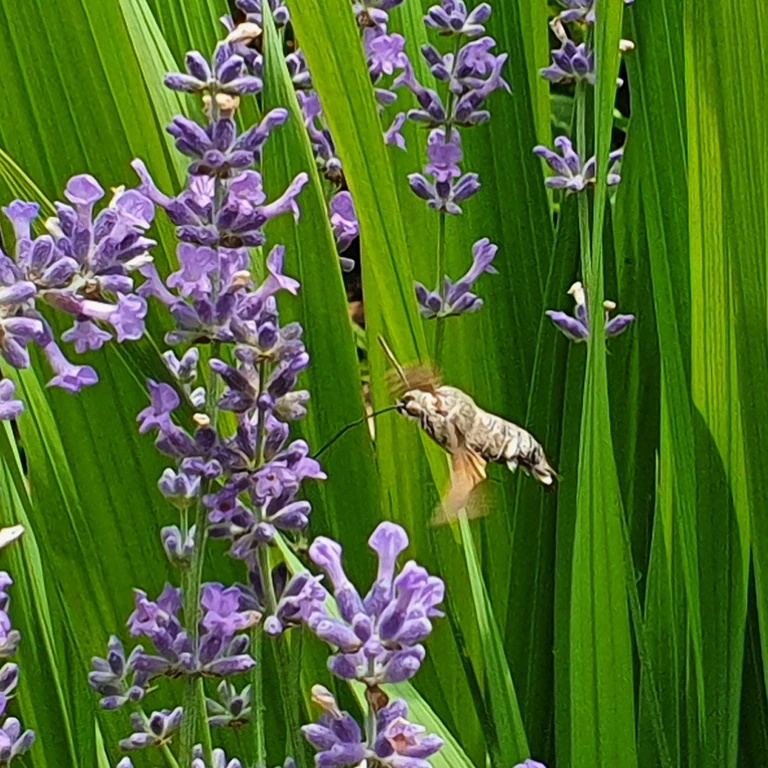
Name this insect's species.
Macroglossum stellatarum
